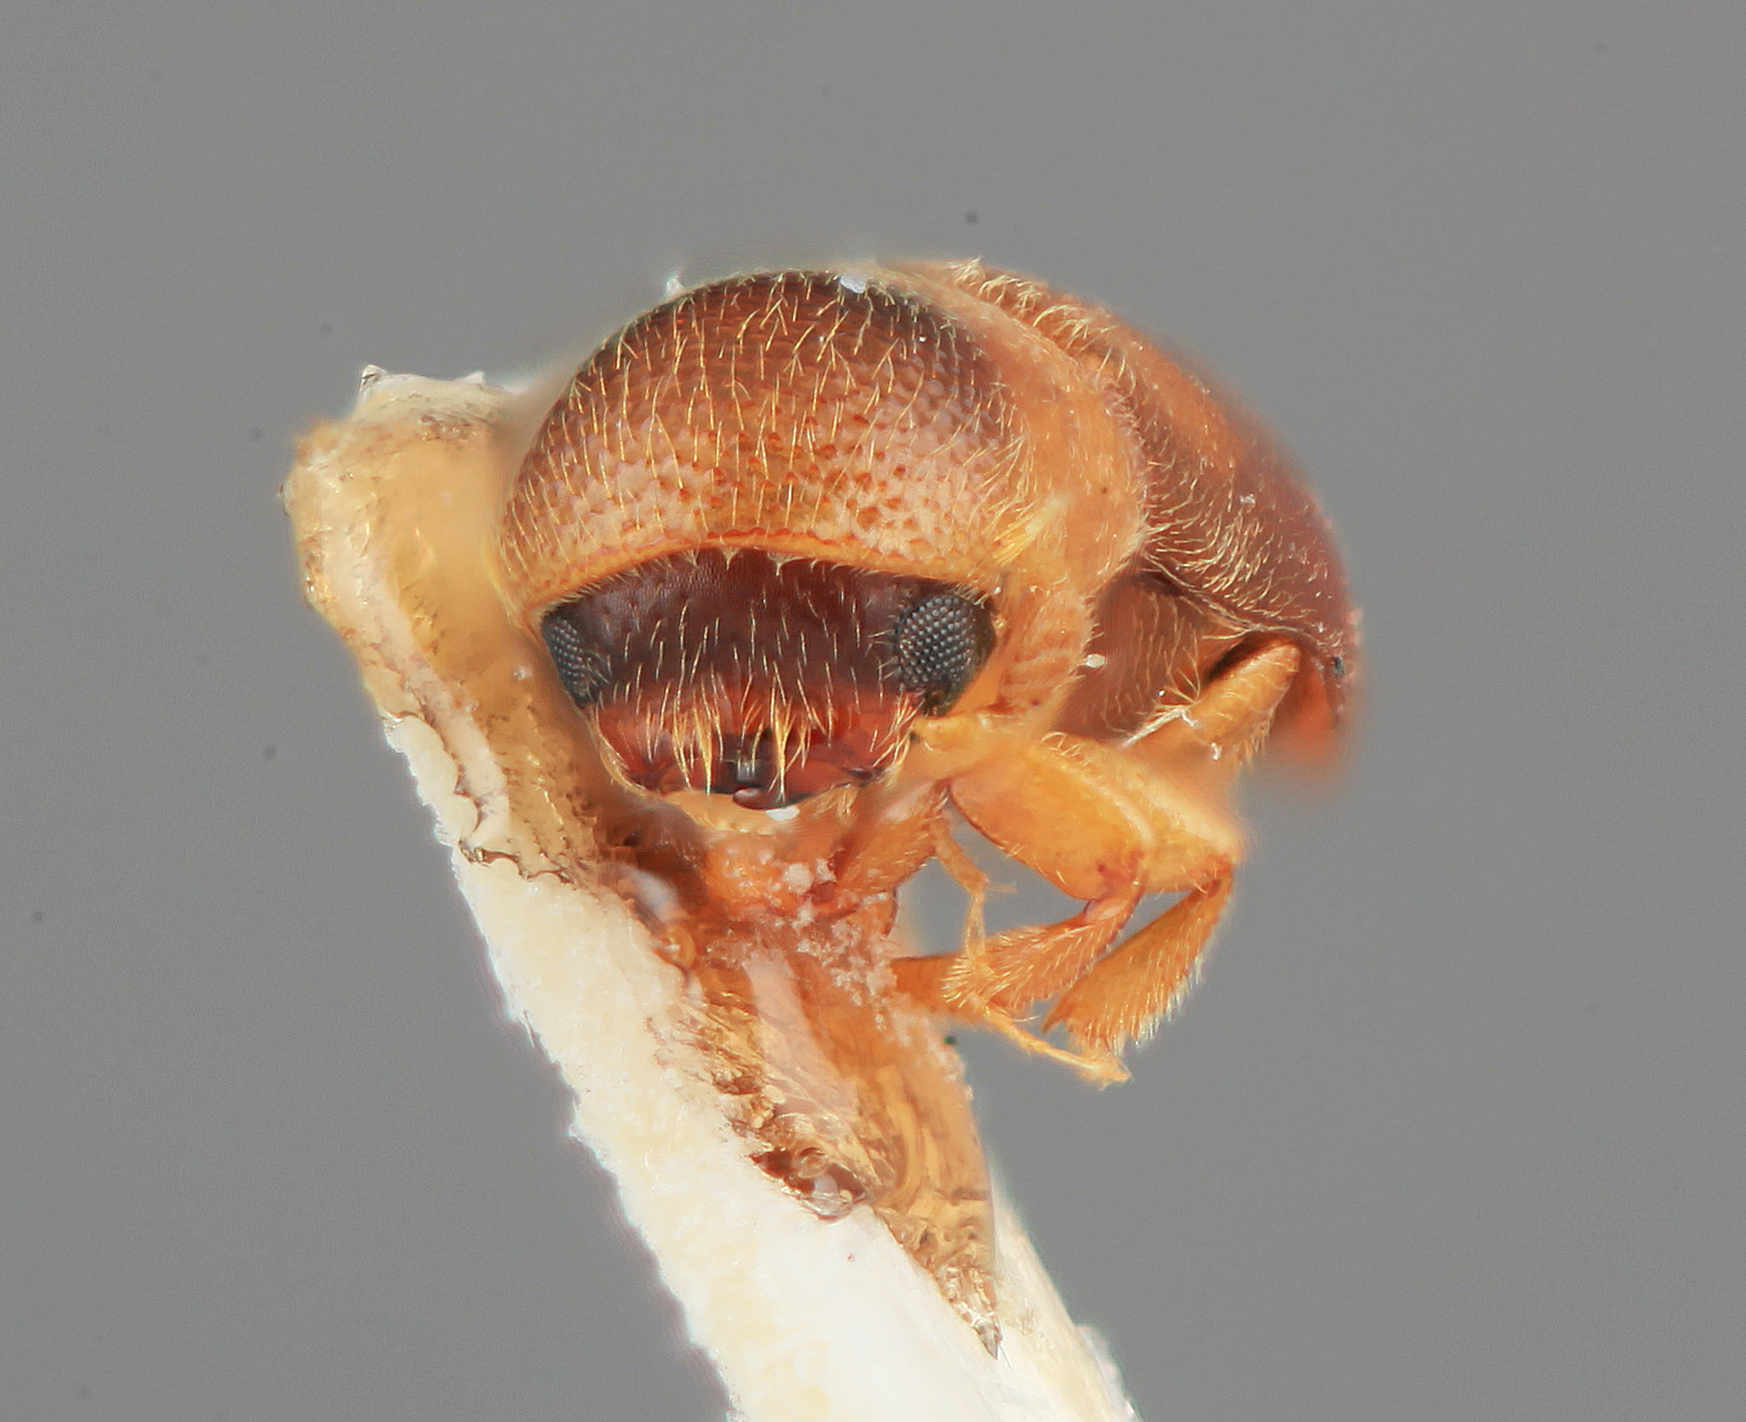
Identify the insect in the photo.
Gnathorus tibetensis
